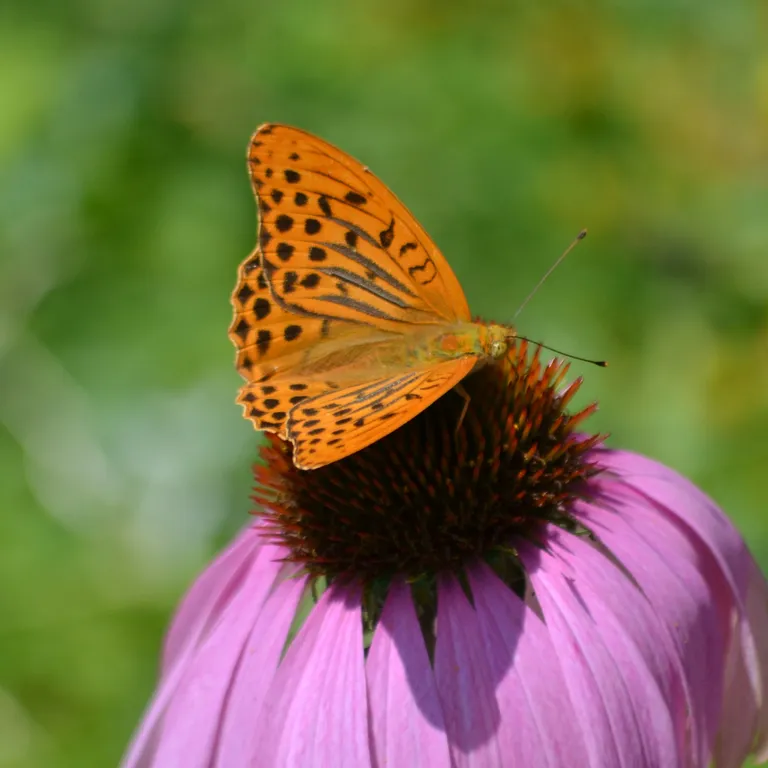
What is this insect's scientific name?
Argynnis paphia
